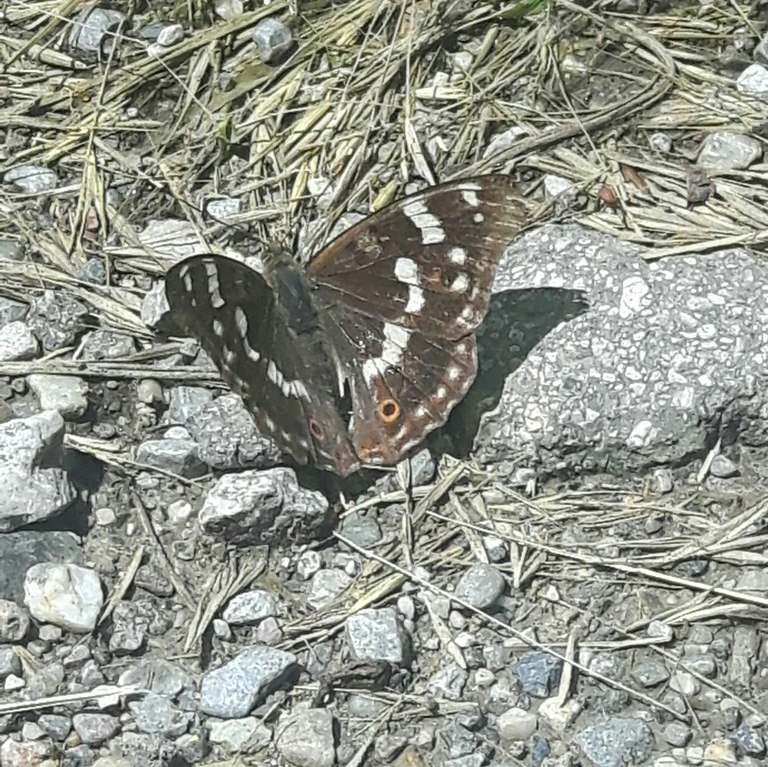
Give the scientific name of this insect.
Apatura ilia
